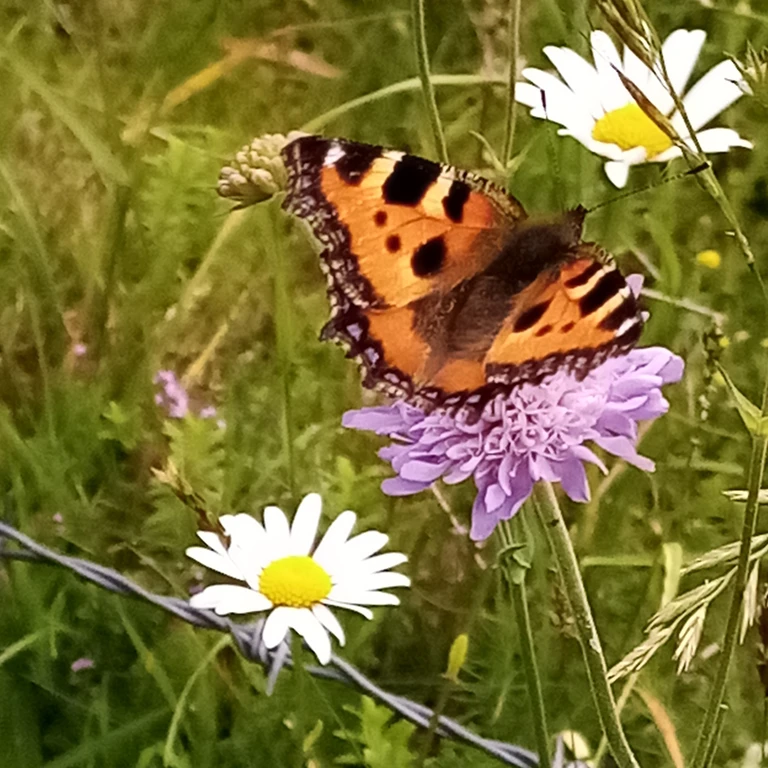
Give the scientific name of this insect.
Aglais urticae
